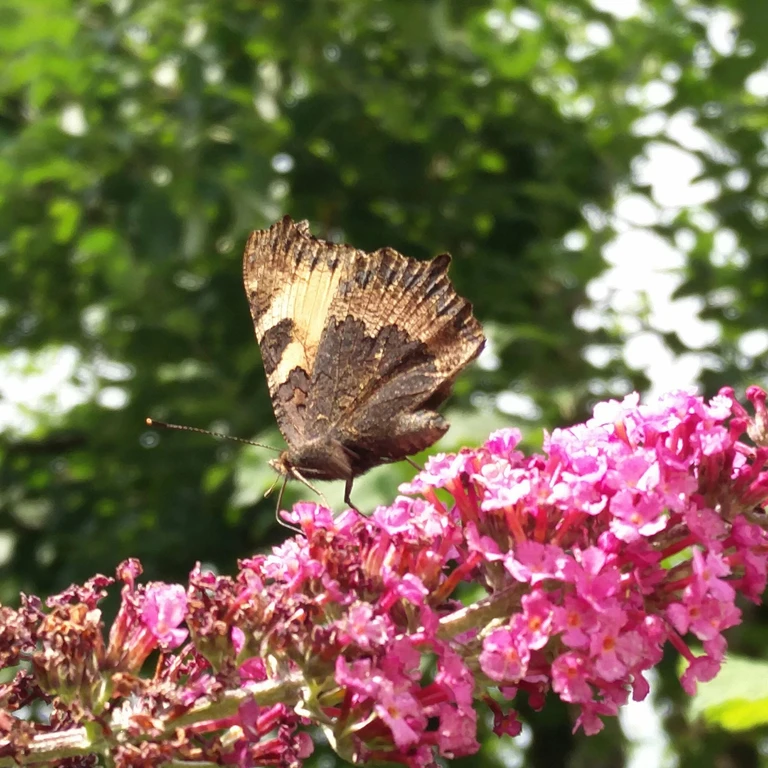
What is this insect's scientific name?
Aglais urticae
